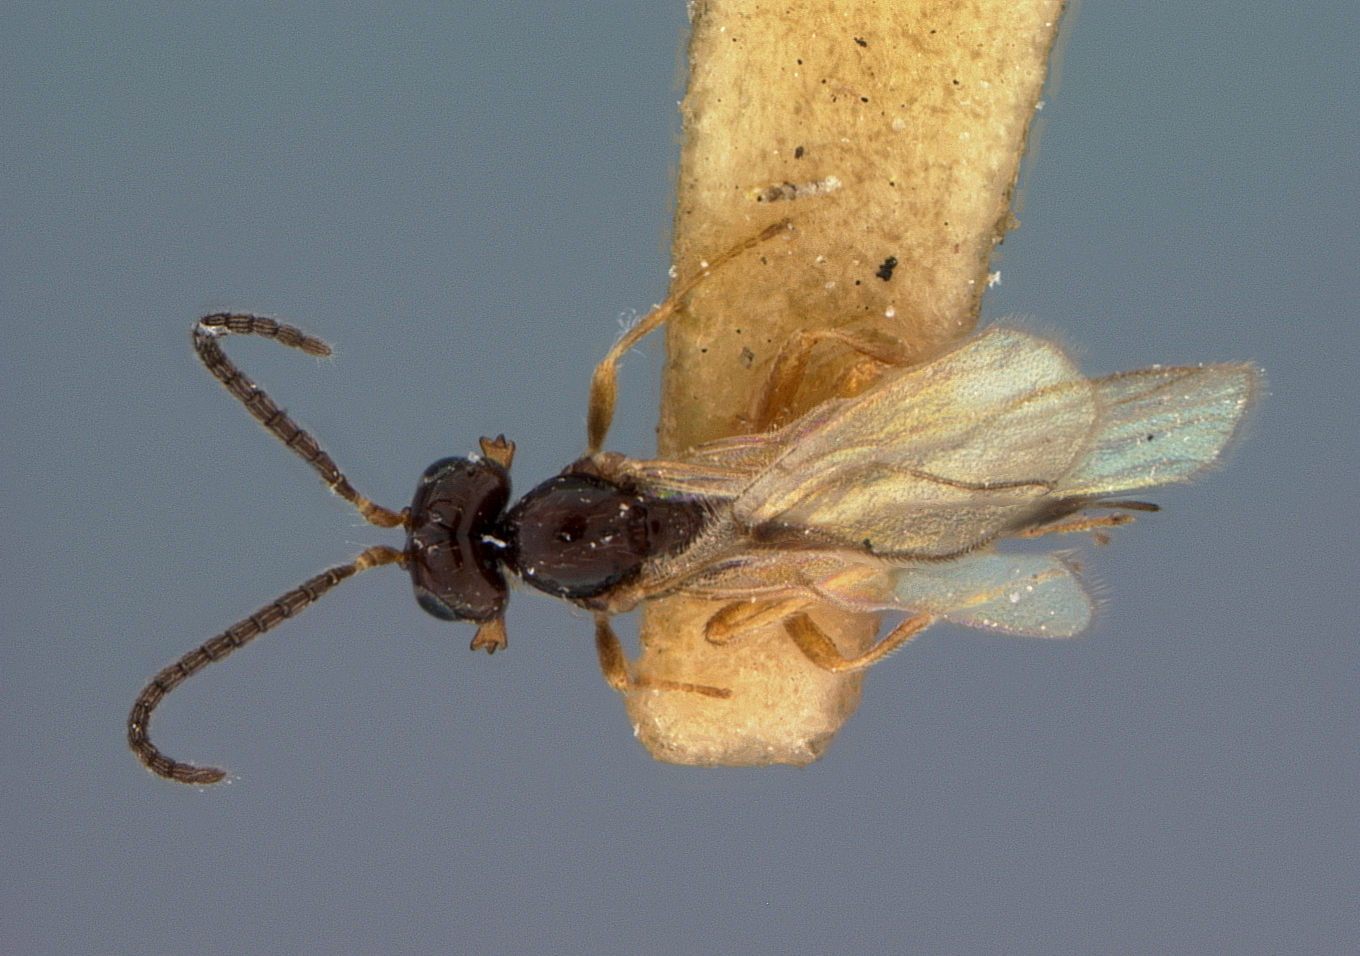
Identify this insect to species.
Synaldis numerosa
